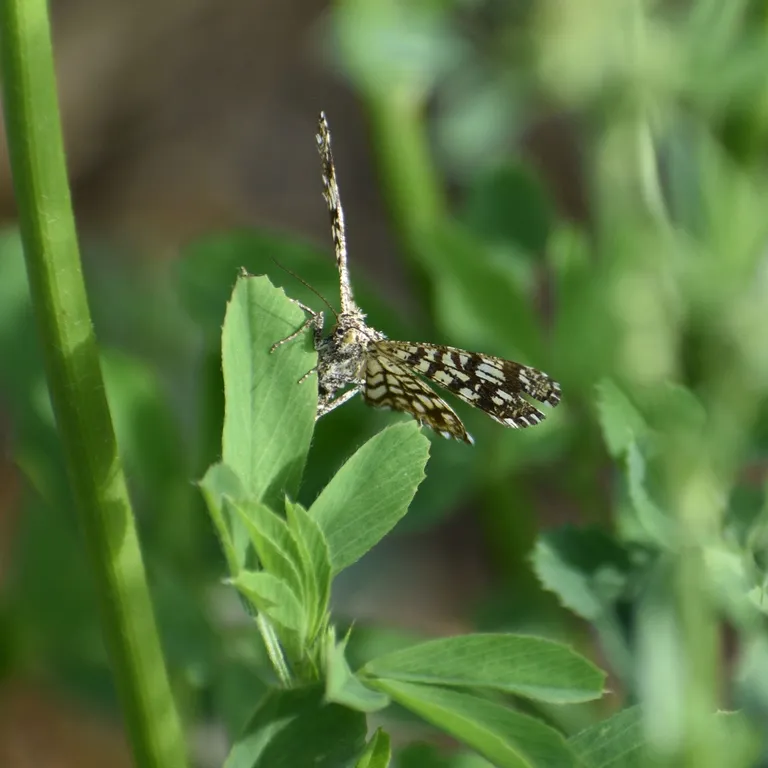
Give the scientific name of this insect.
Chiasmia clathrata
